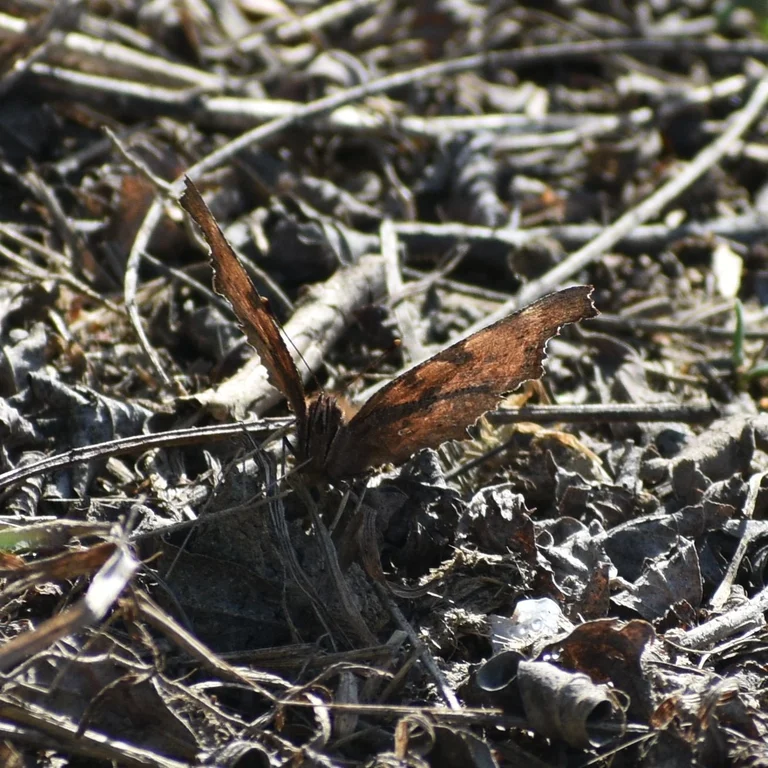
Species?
Polygonia c-album
